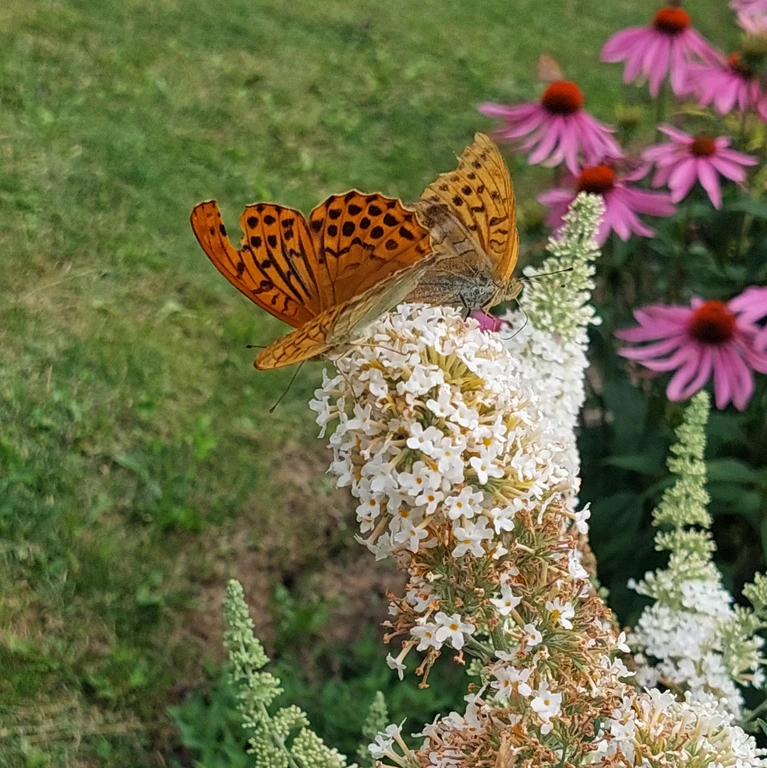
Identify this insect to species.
Argynnis paphia
